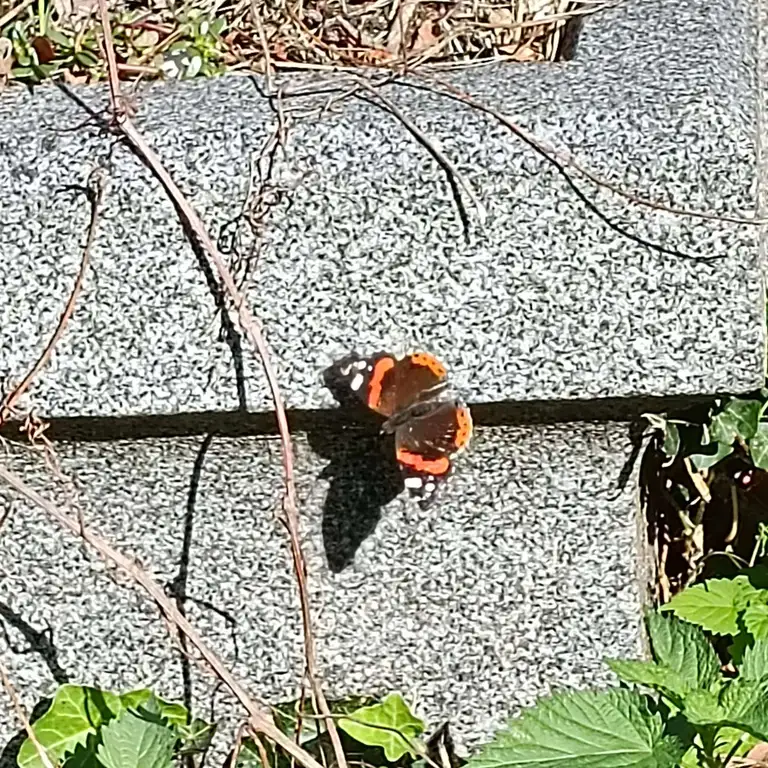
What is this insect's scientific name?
Vanessa atalanta
